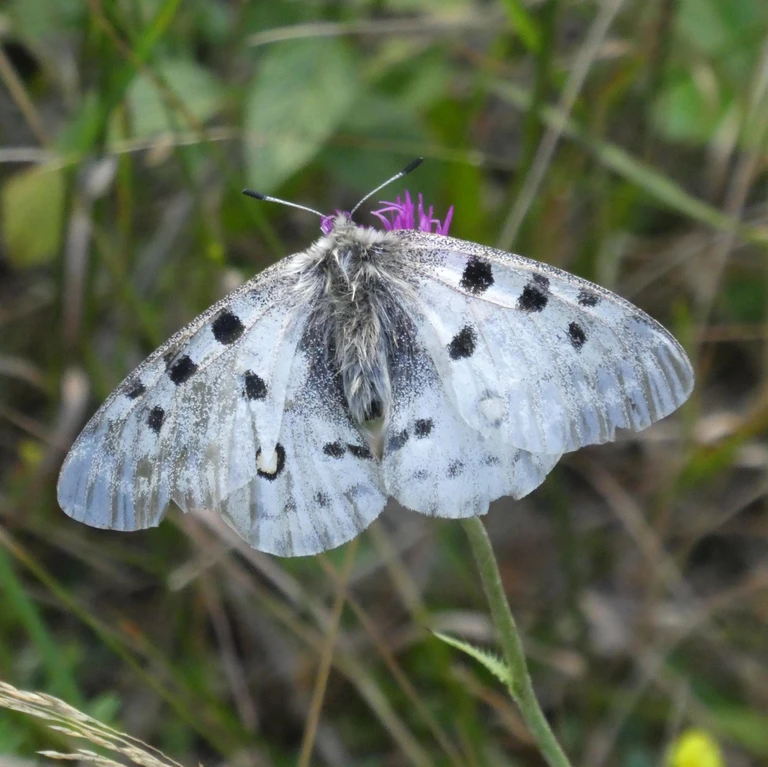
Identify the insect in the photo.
Parnassius apollo
